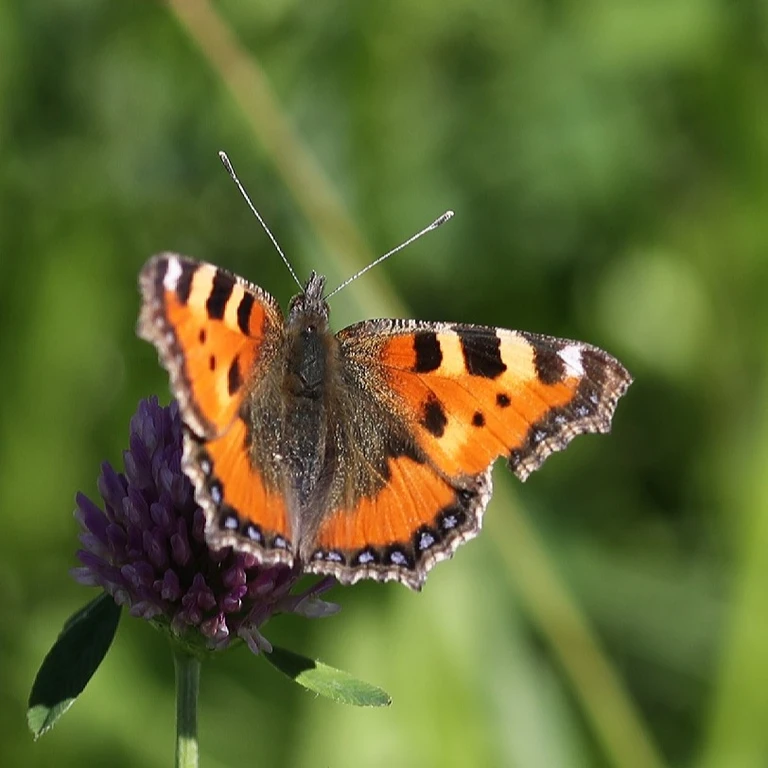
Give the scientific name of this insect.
Aglais urticae
